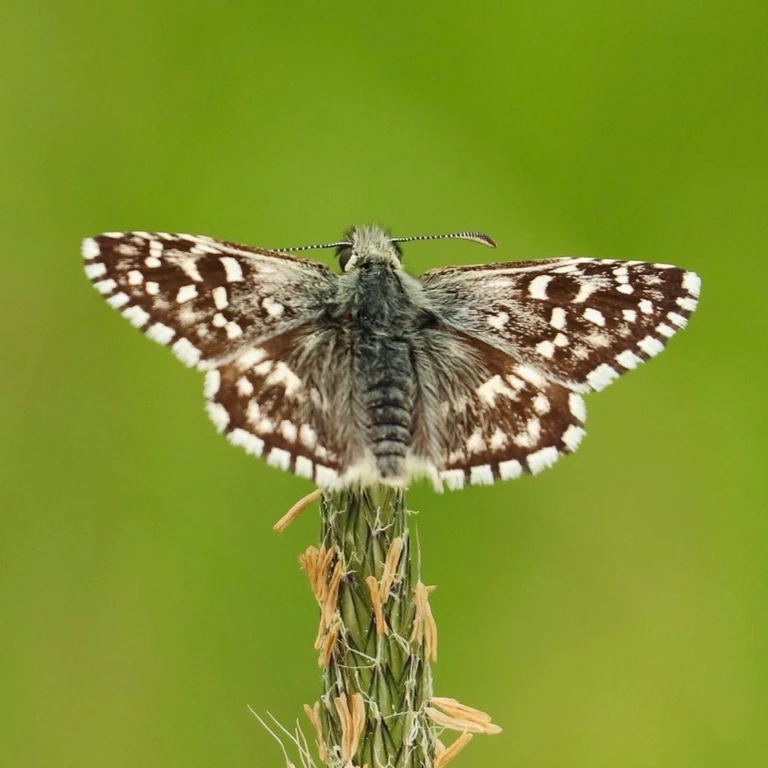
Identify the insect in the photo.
Pyrgus malvae
